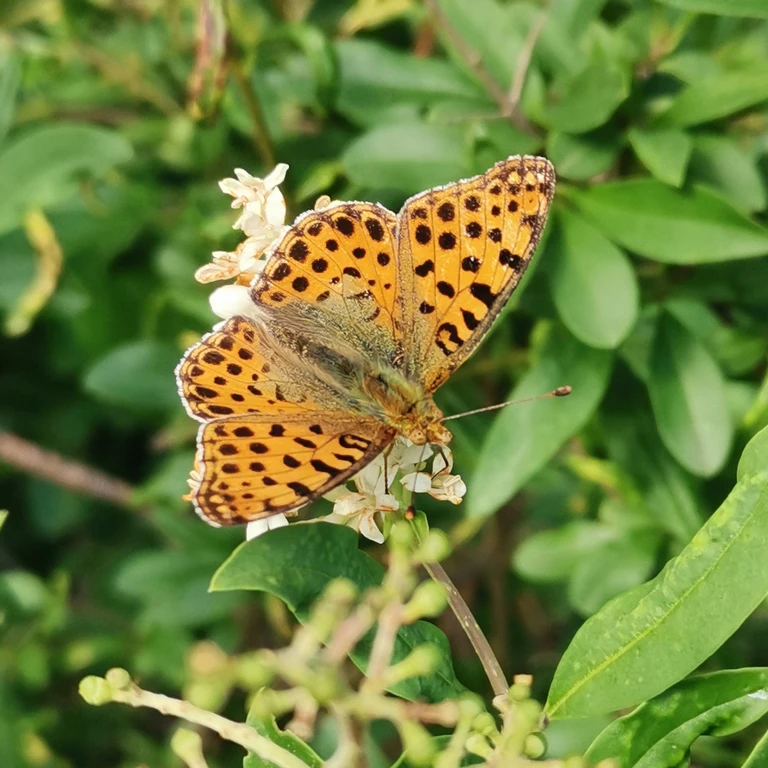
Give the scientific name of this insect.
Issoria lathonia
